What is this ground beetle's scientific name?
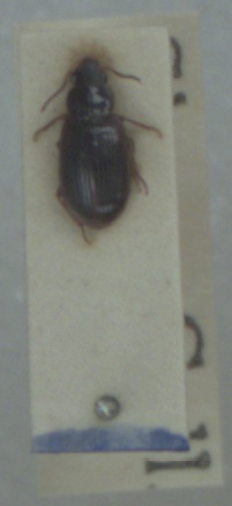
Bradycellus harpalinus
